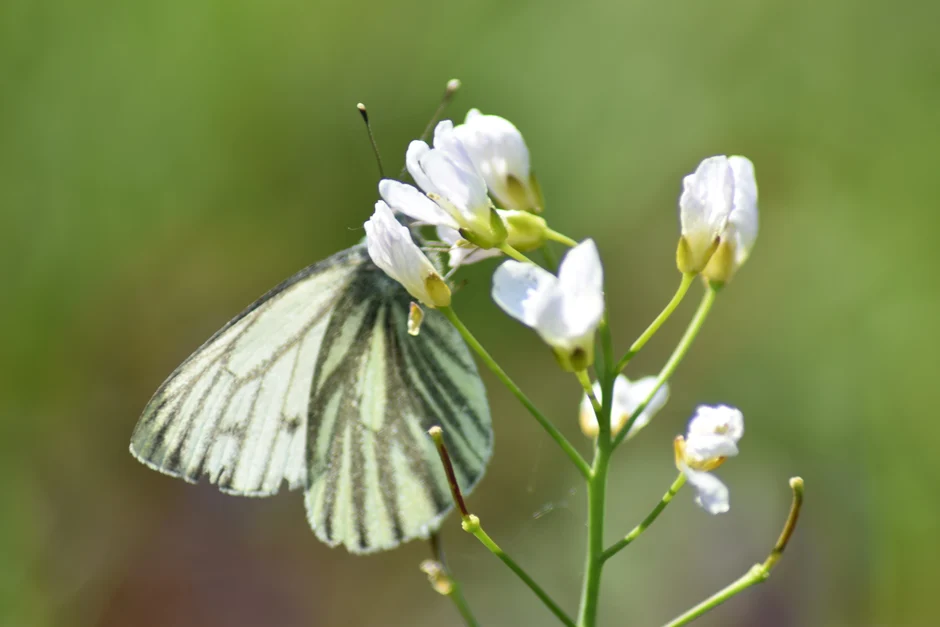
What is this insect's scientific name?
Pieris napi
